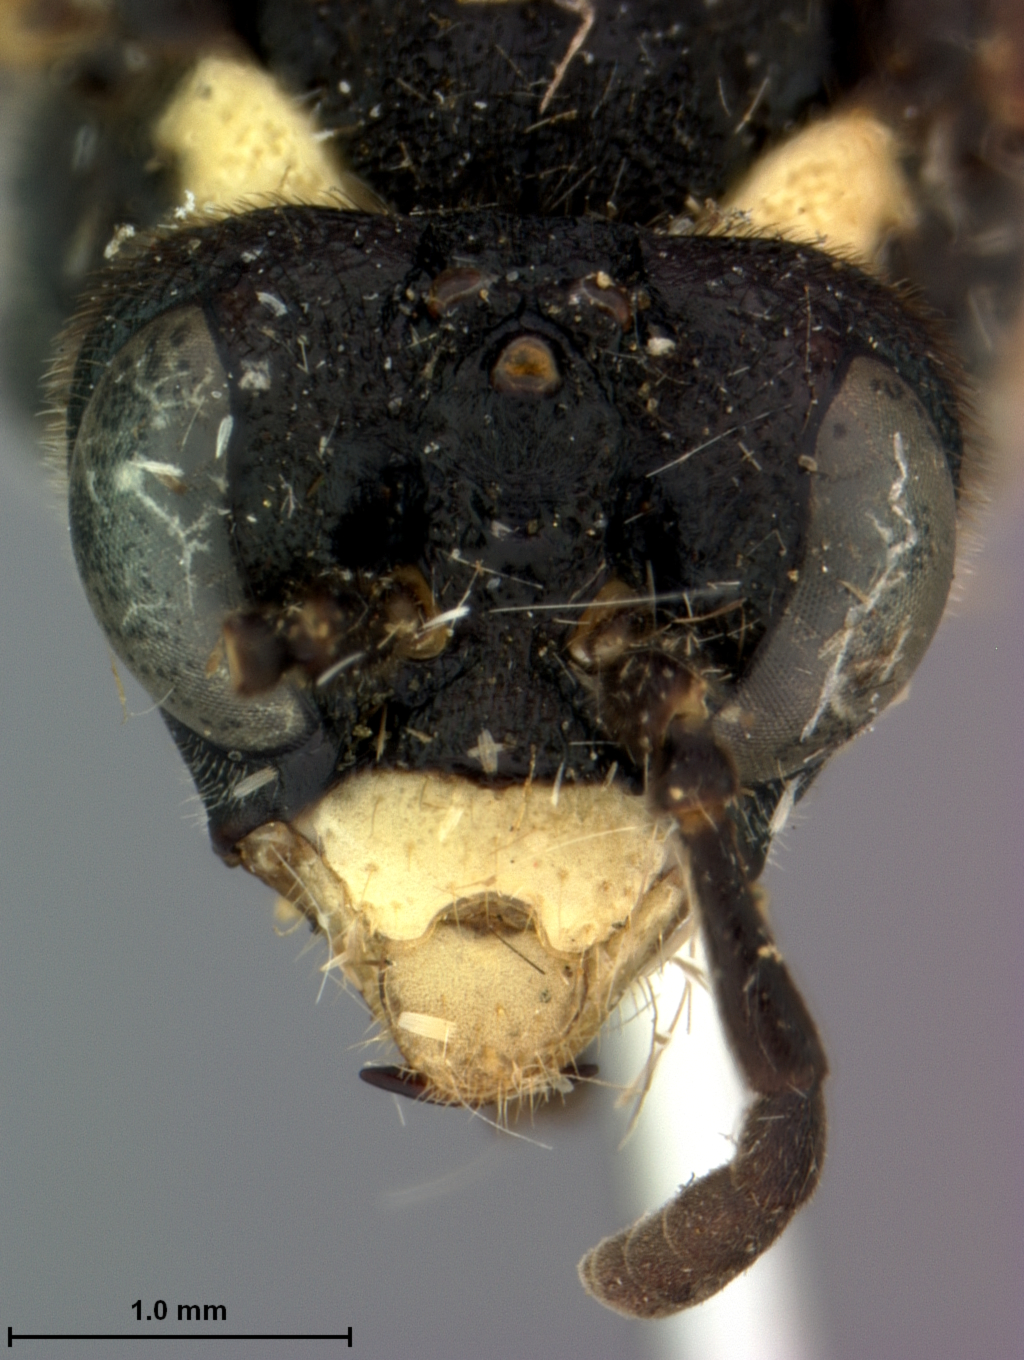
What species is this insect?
Tenthredo optimus
